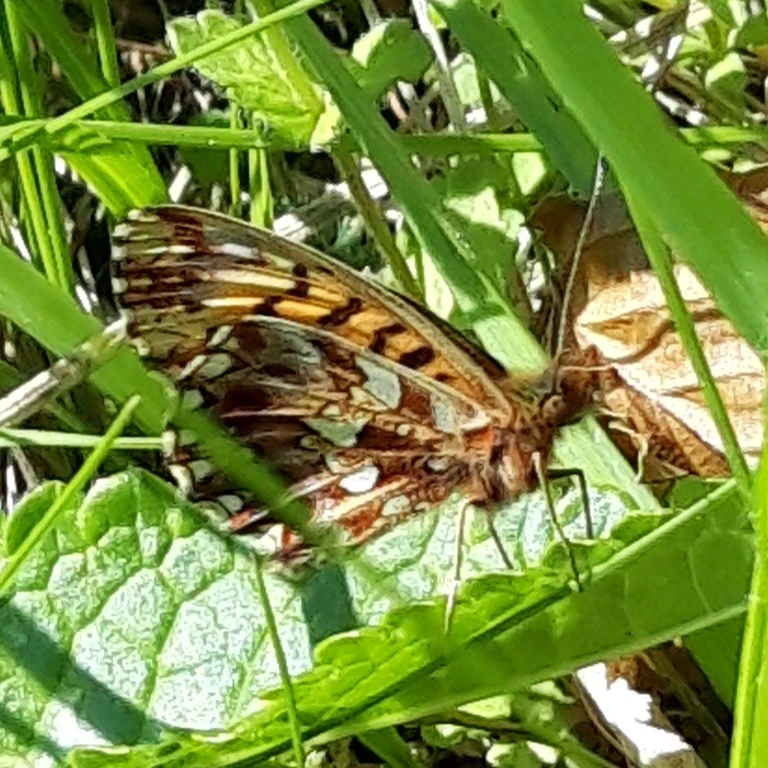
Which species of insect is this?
Boloria dia
